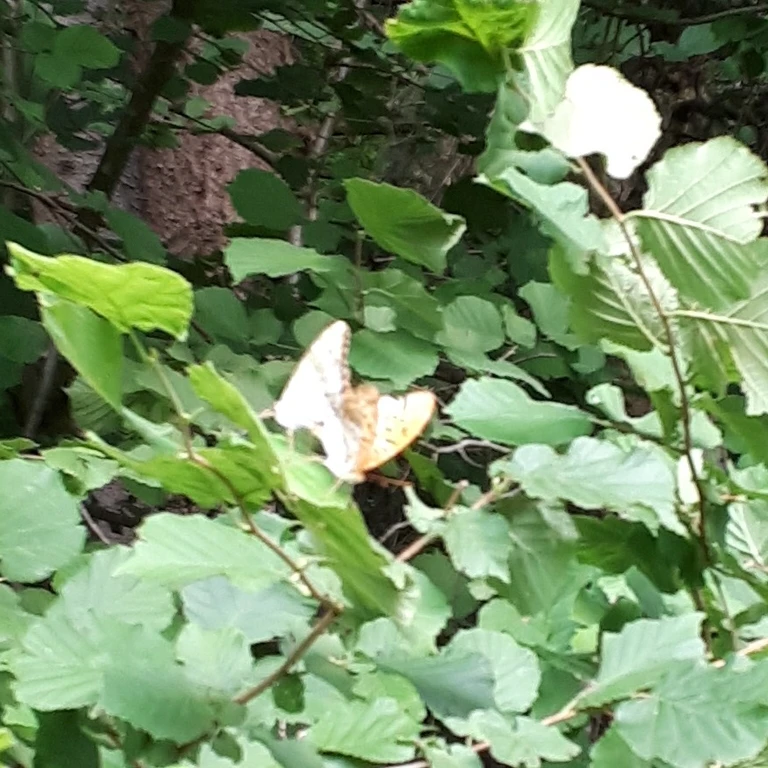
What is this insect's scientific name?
Argynnis paphia
